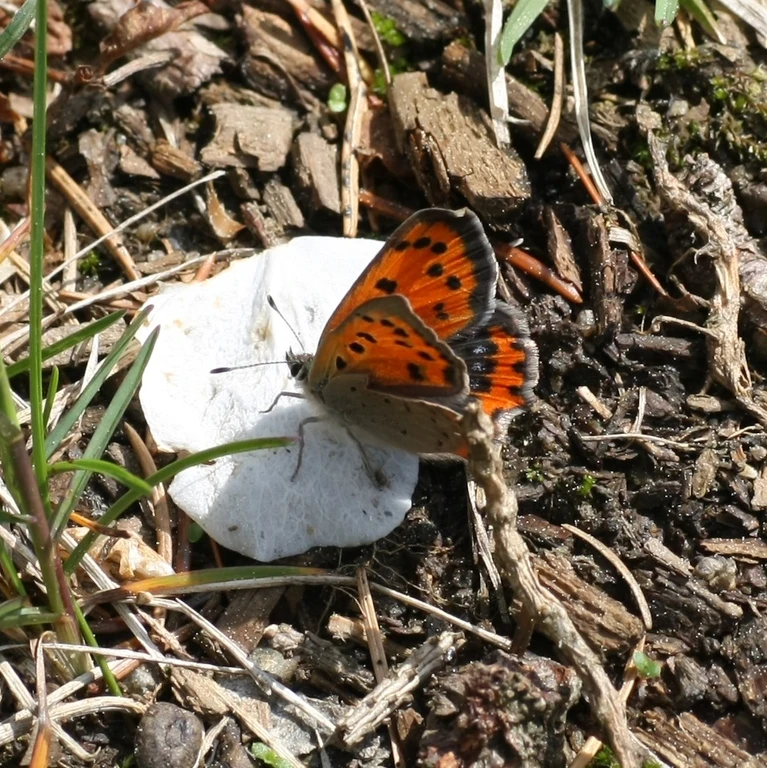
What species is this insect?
Lycaena phlaeas
